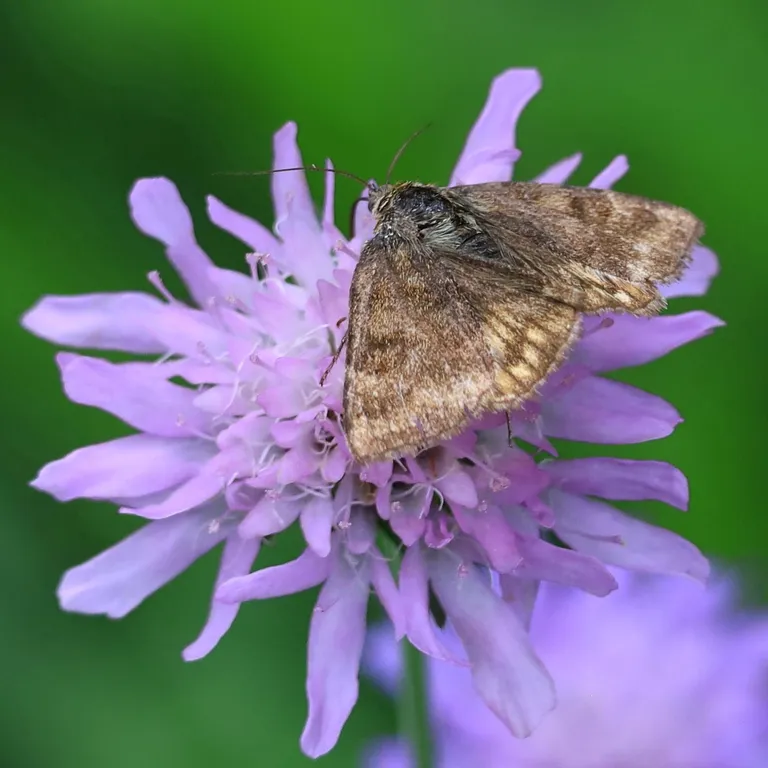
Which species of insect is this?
Euclidia glyphica
